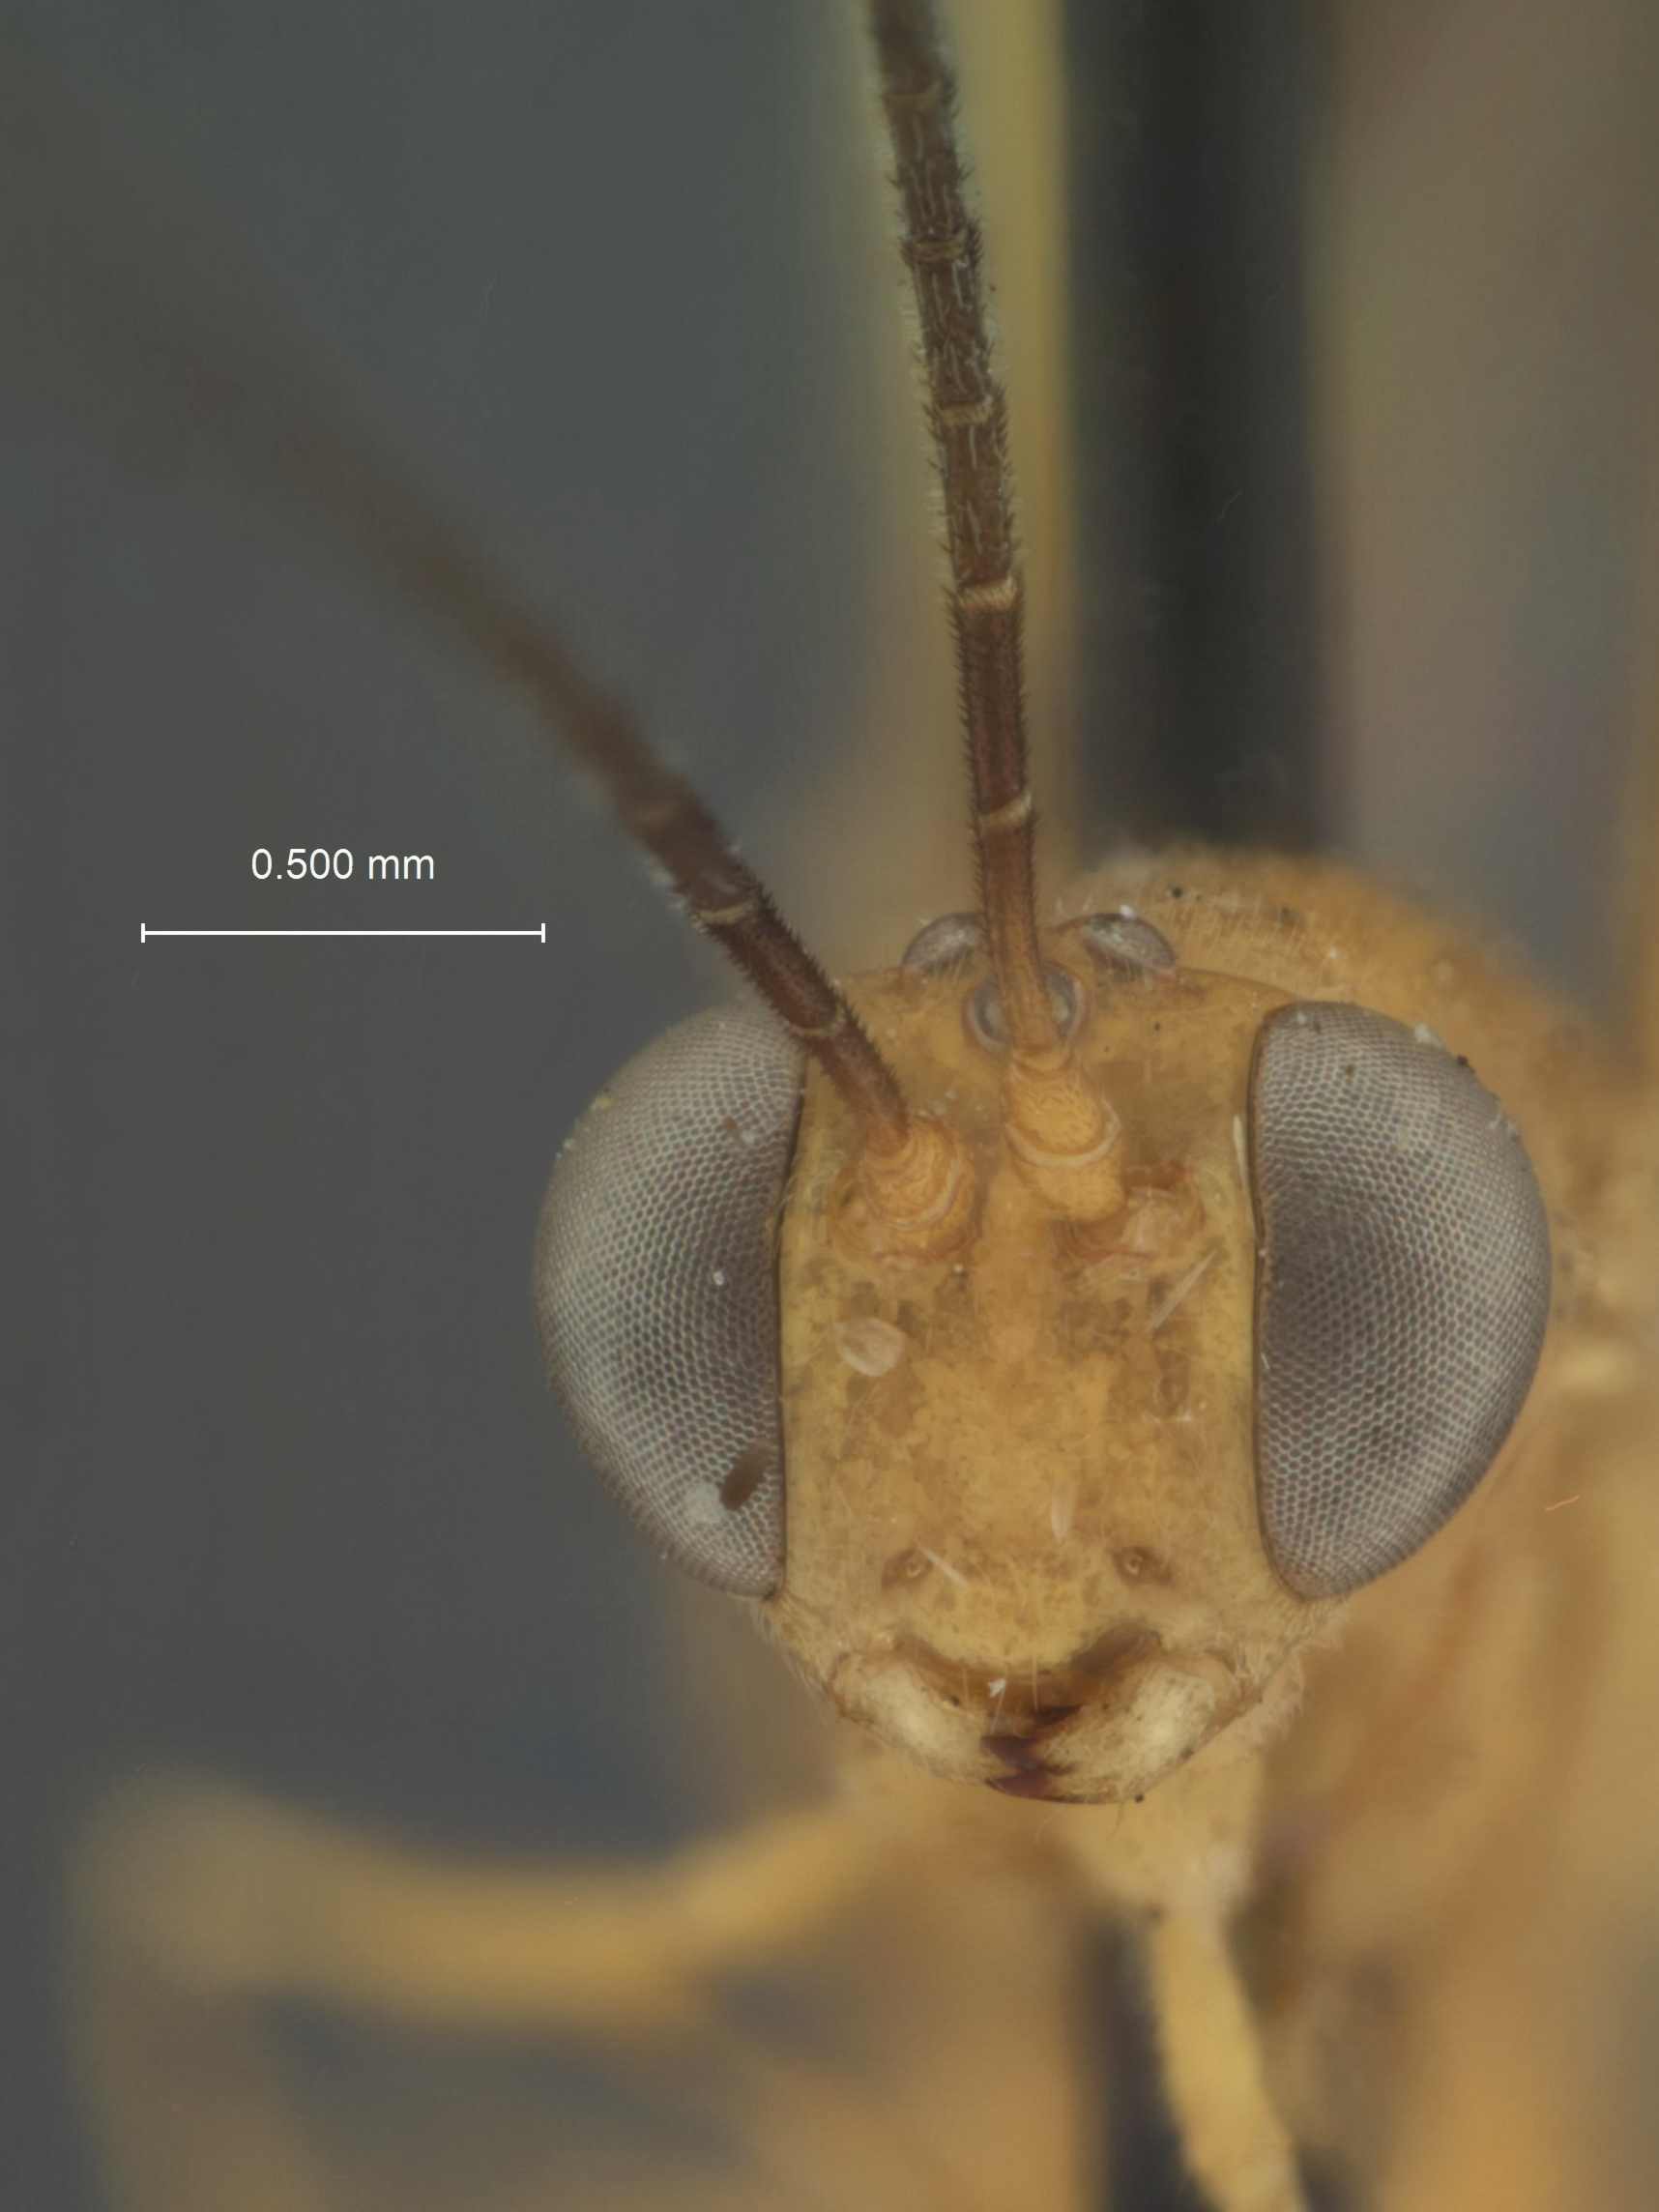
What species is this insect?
Pristomerus flavus
